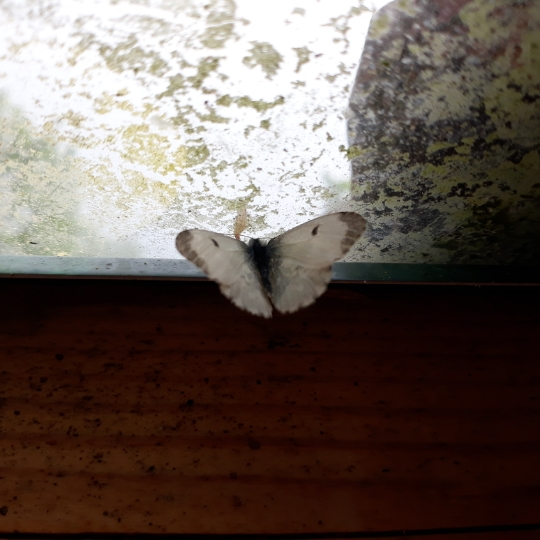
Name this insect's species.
Anthocharis cardamines
